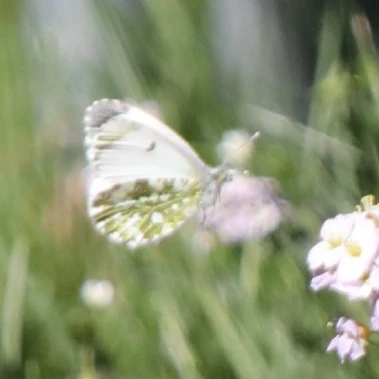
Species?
Anthocharis cardamines
